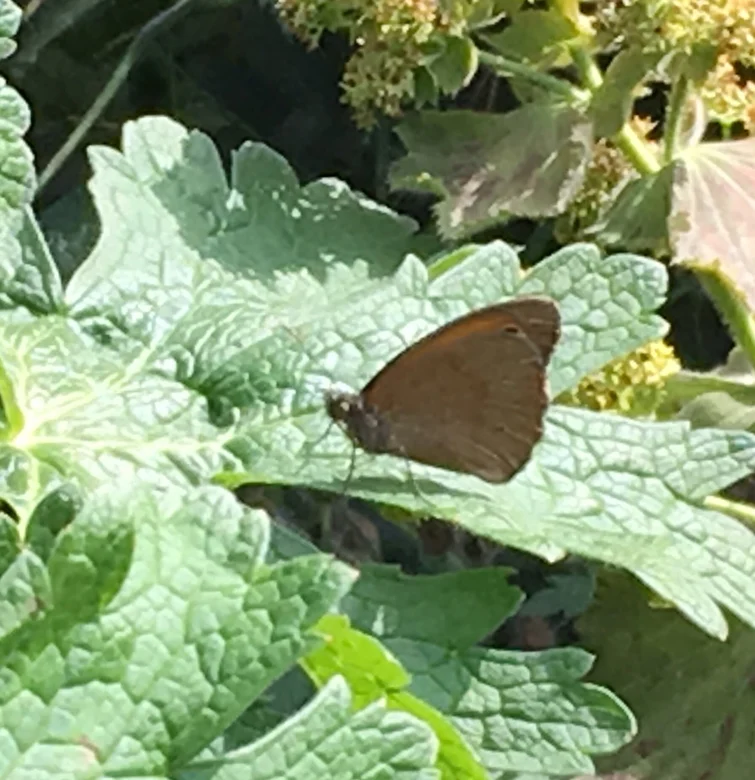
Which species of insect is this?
Maniola jurtina
